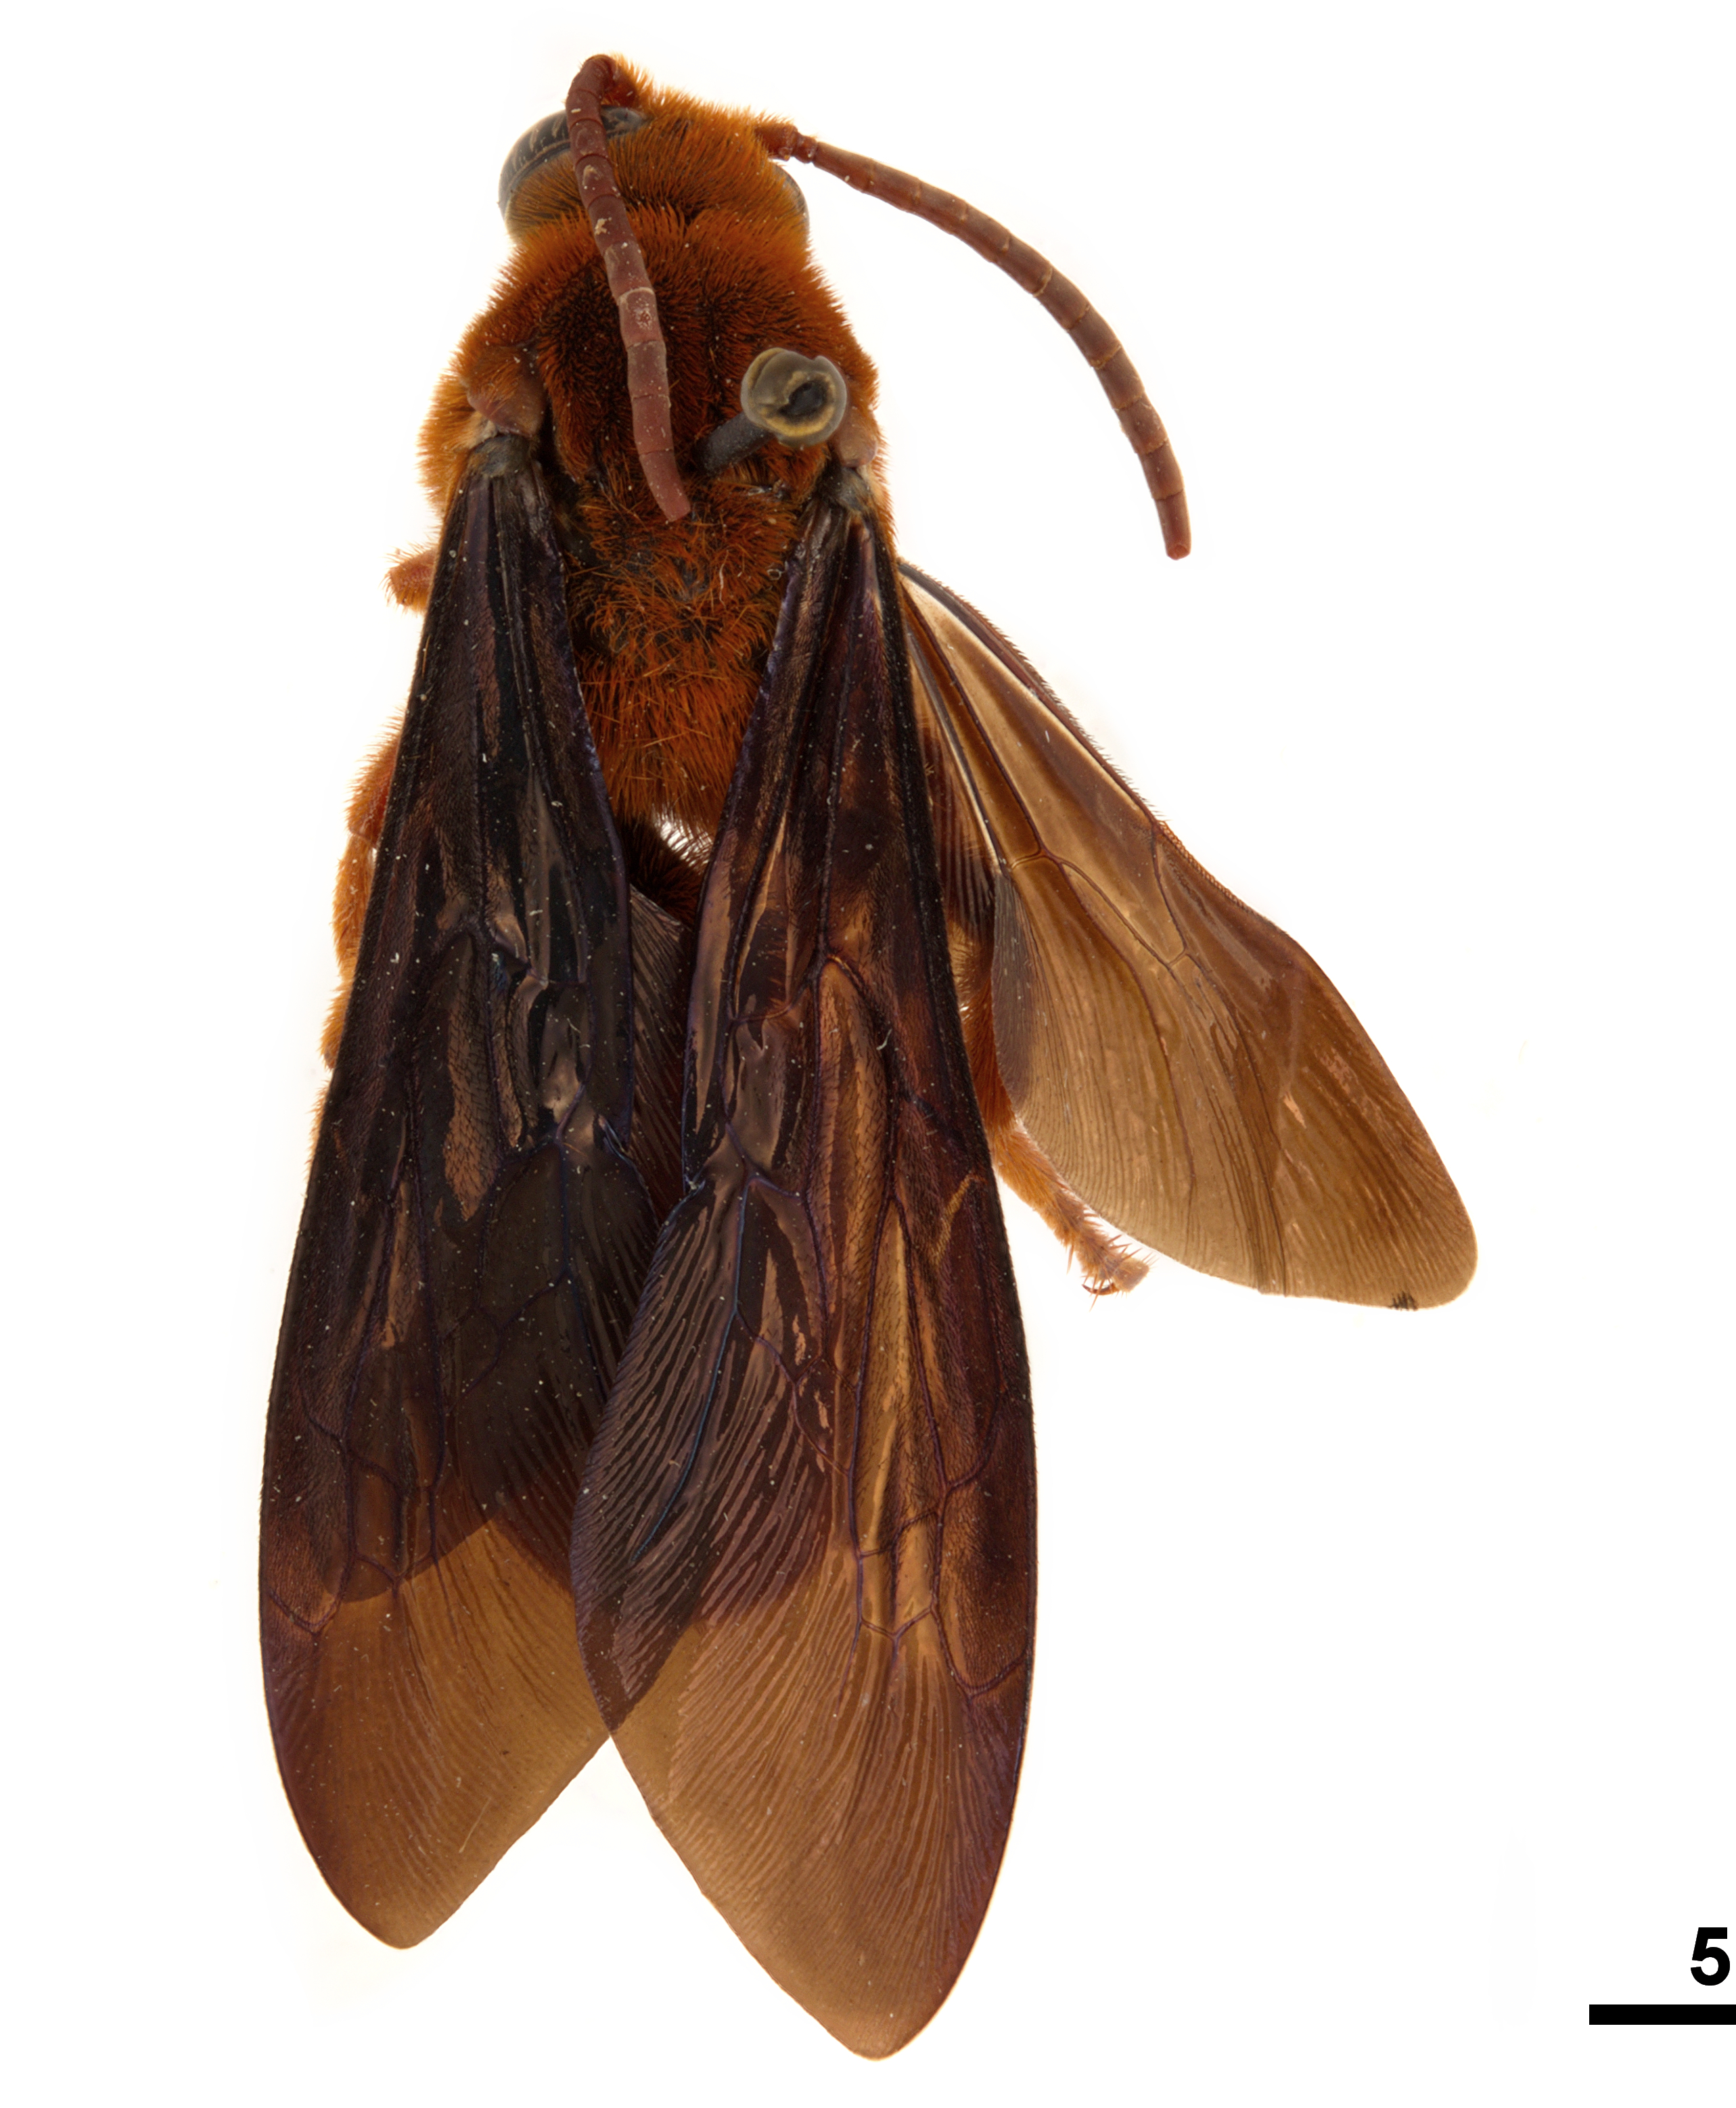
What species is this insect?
Trisciloa saussurei
